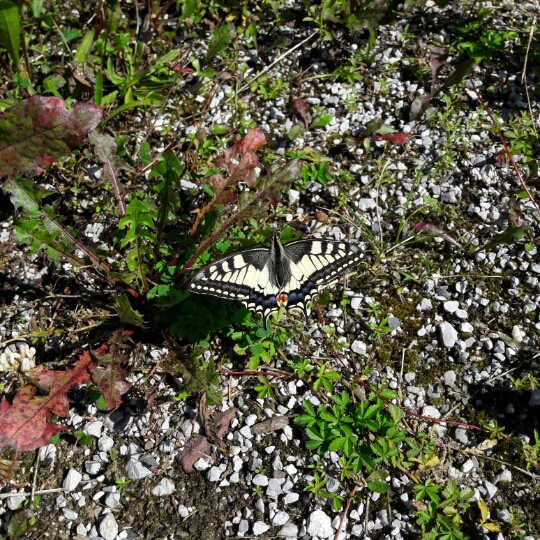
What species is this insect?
Papilio machaon
